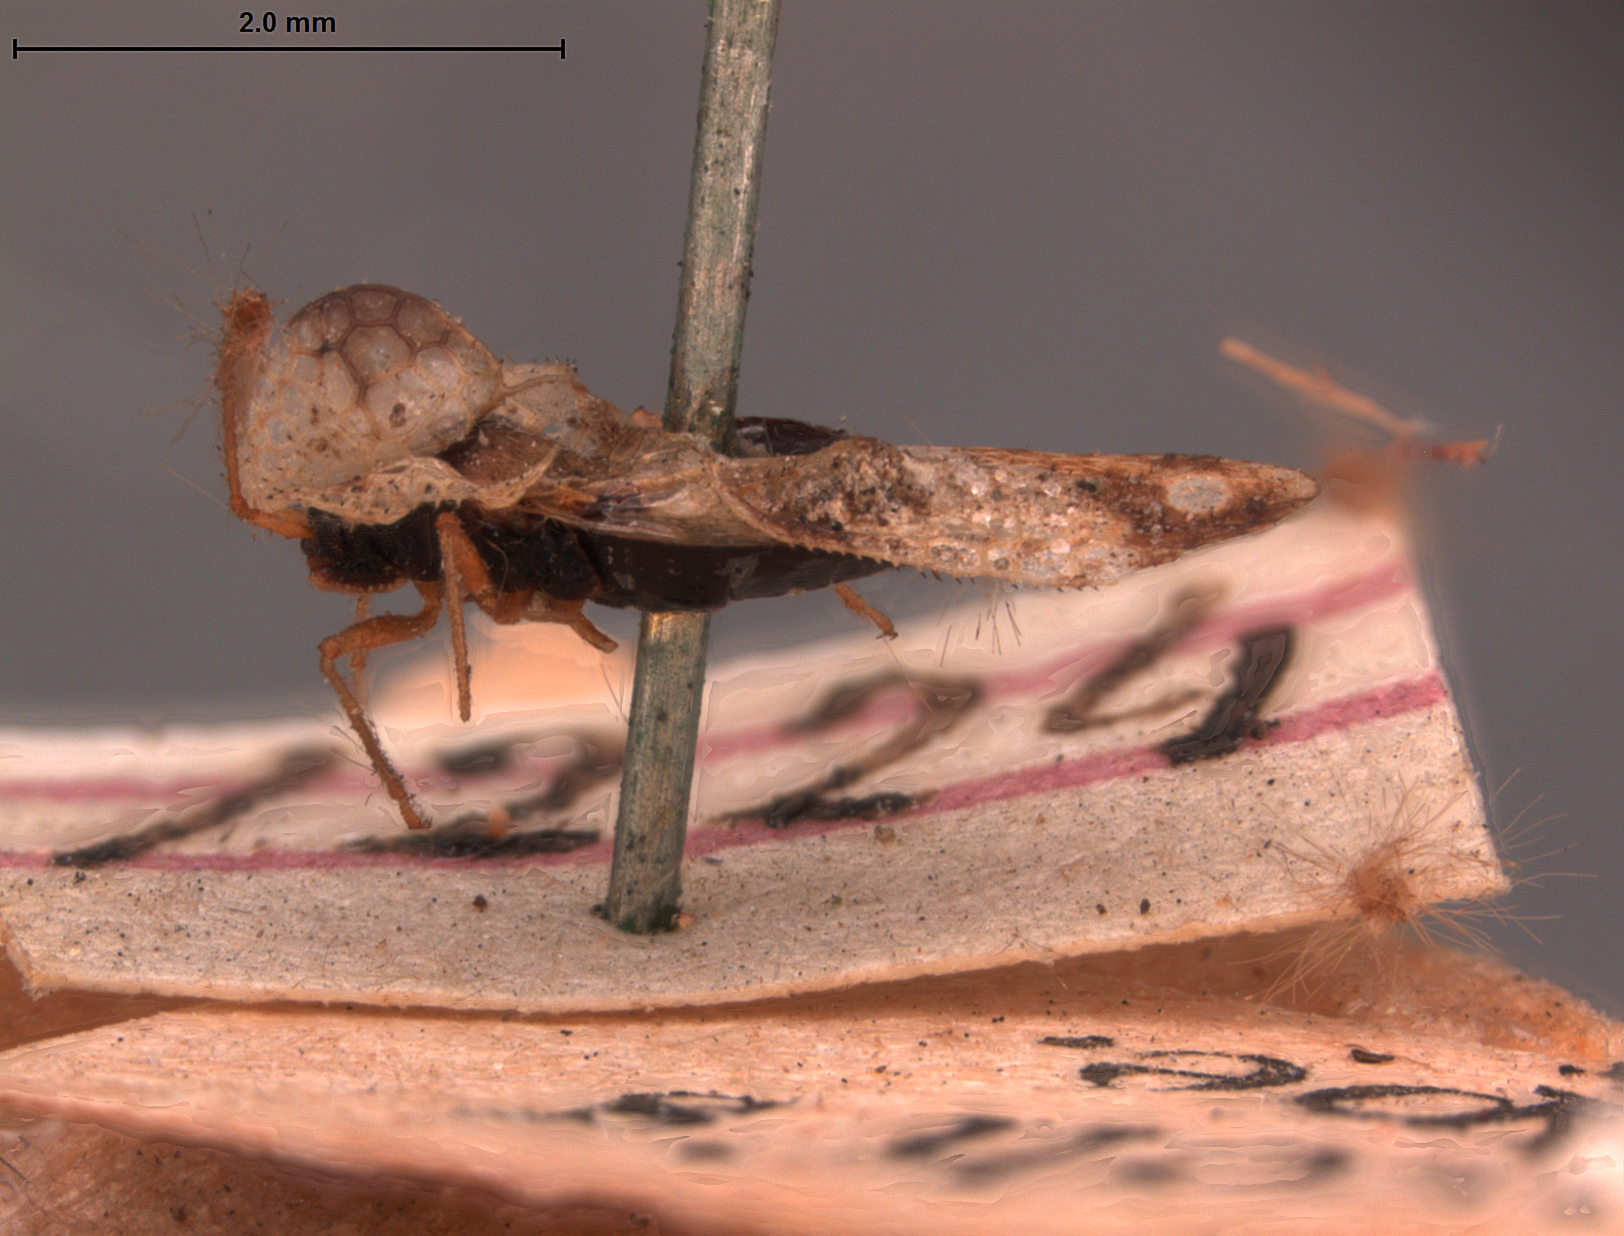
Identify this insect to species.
Tingis juglandis
